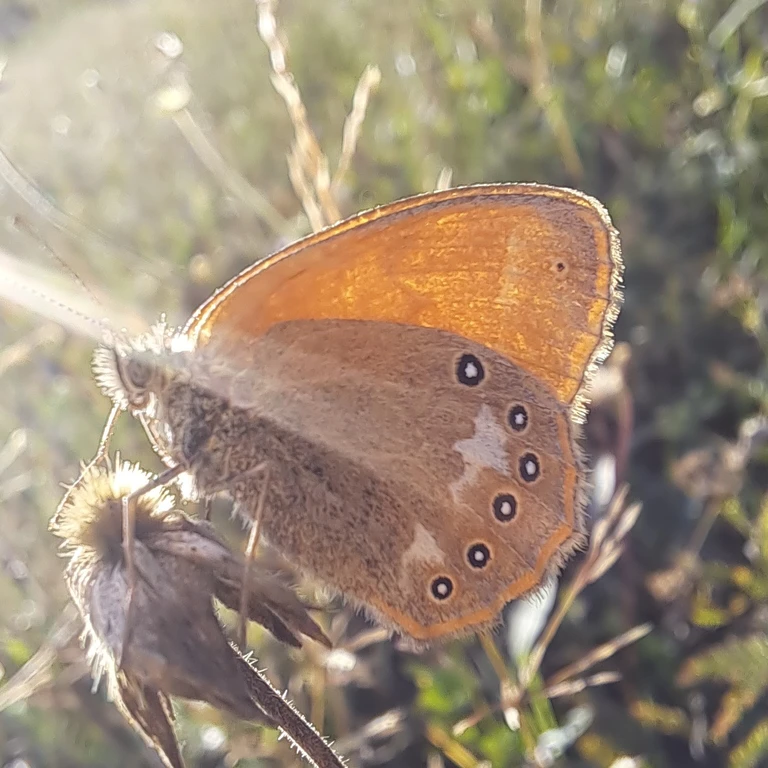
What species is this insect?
Coenonympha glycerion (also Coenonympha iphis)
